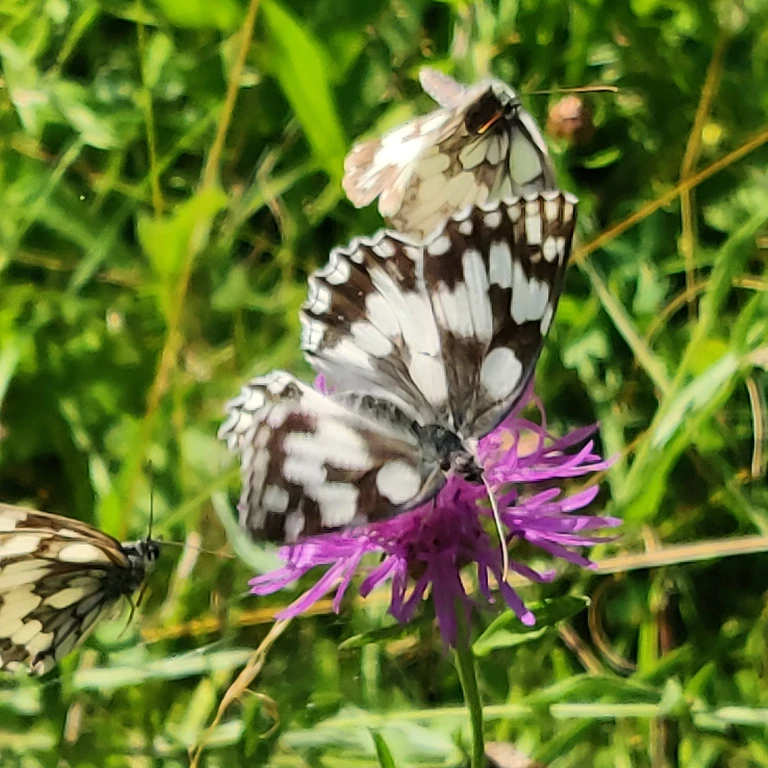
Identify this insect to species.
Melanargia galathea
